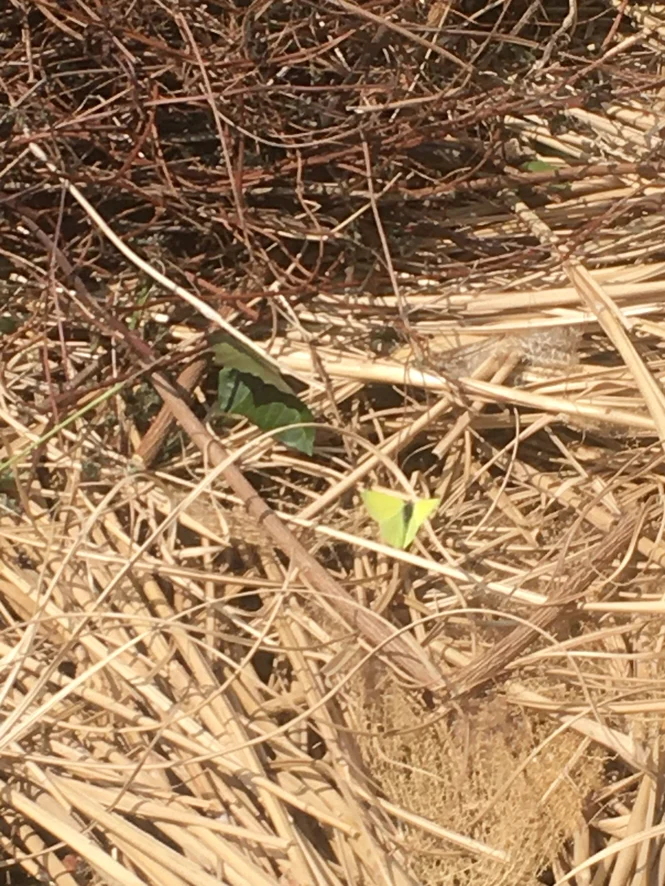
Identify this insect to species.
Gonepteryx rhamni
